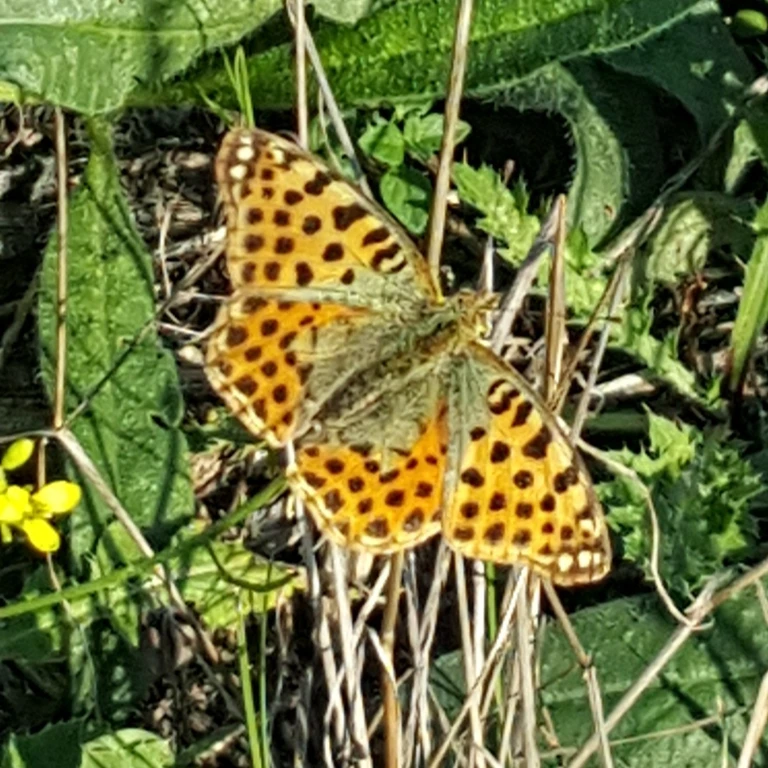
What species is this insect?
Issoria lathonia
